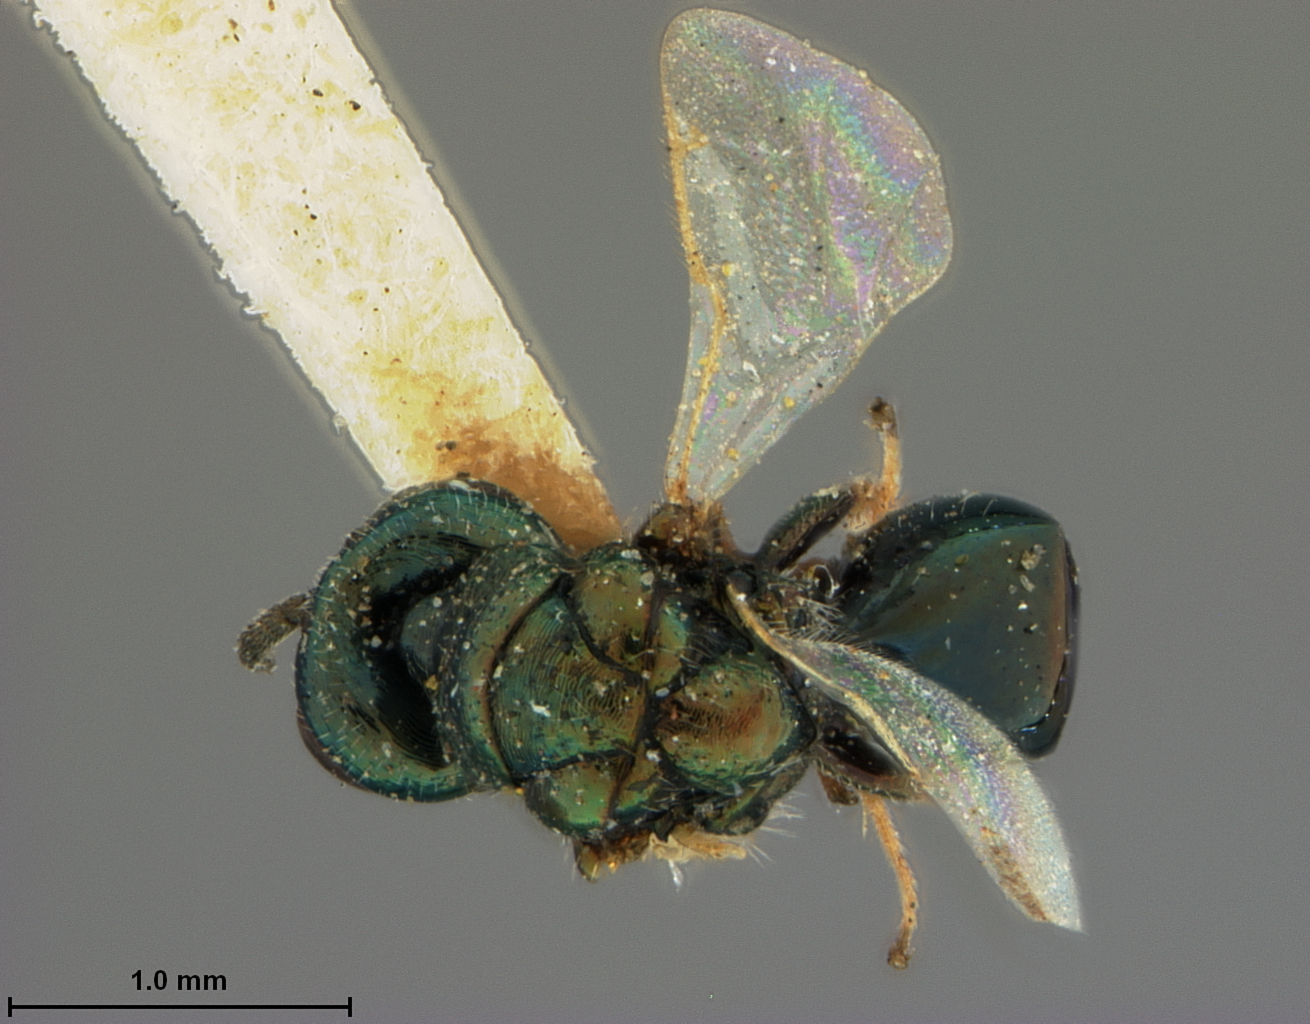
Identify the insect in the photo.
Elatus sisymbrii
